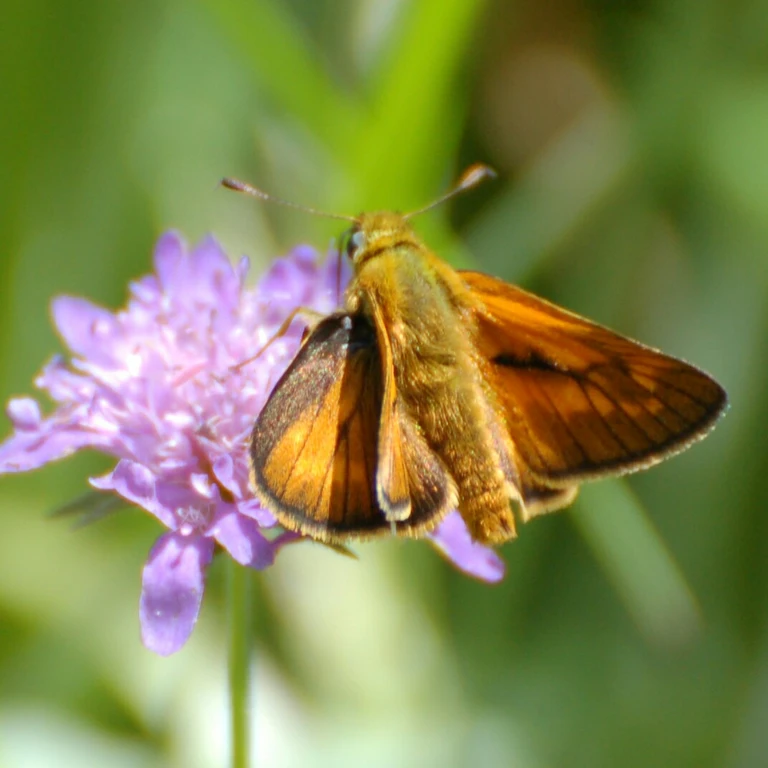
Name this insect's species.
Ochlodes sylvanus (also Ochlodes venata)
